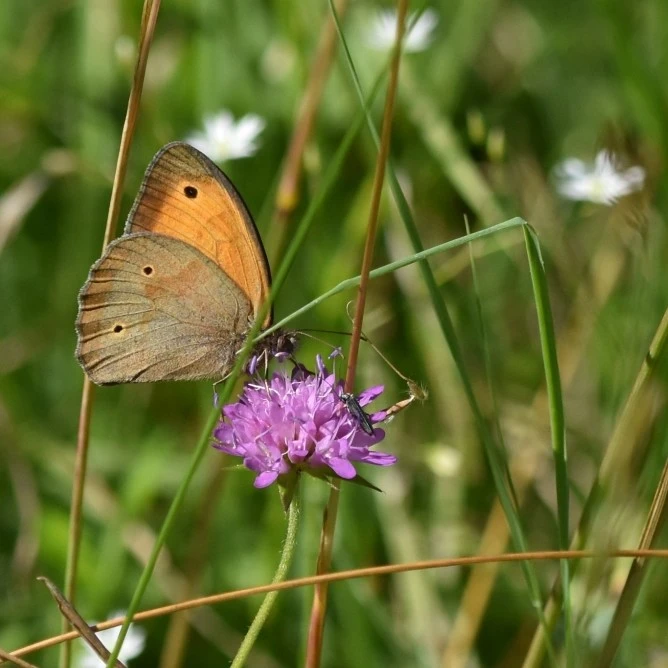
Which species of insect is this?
Maniola jurtina
